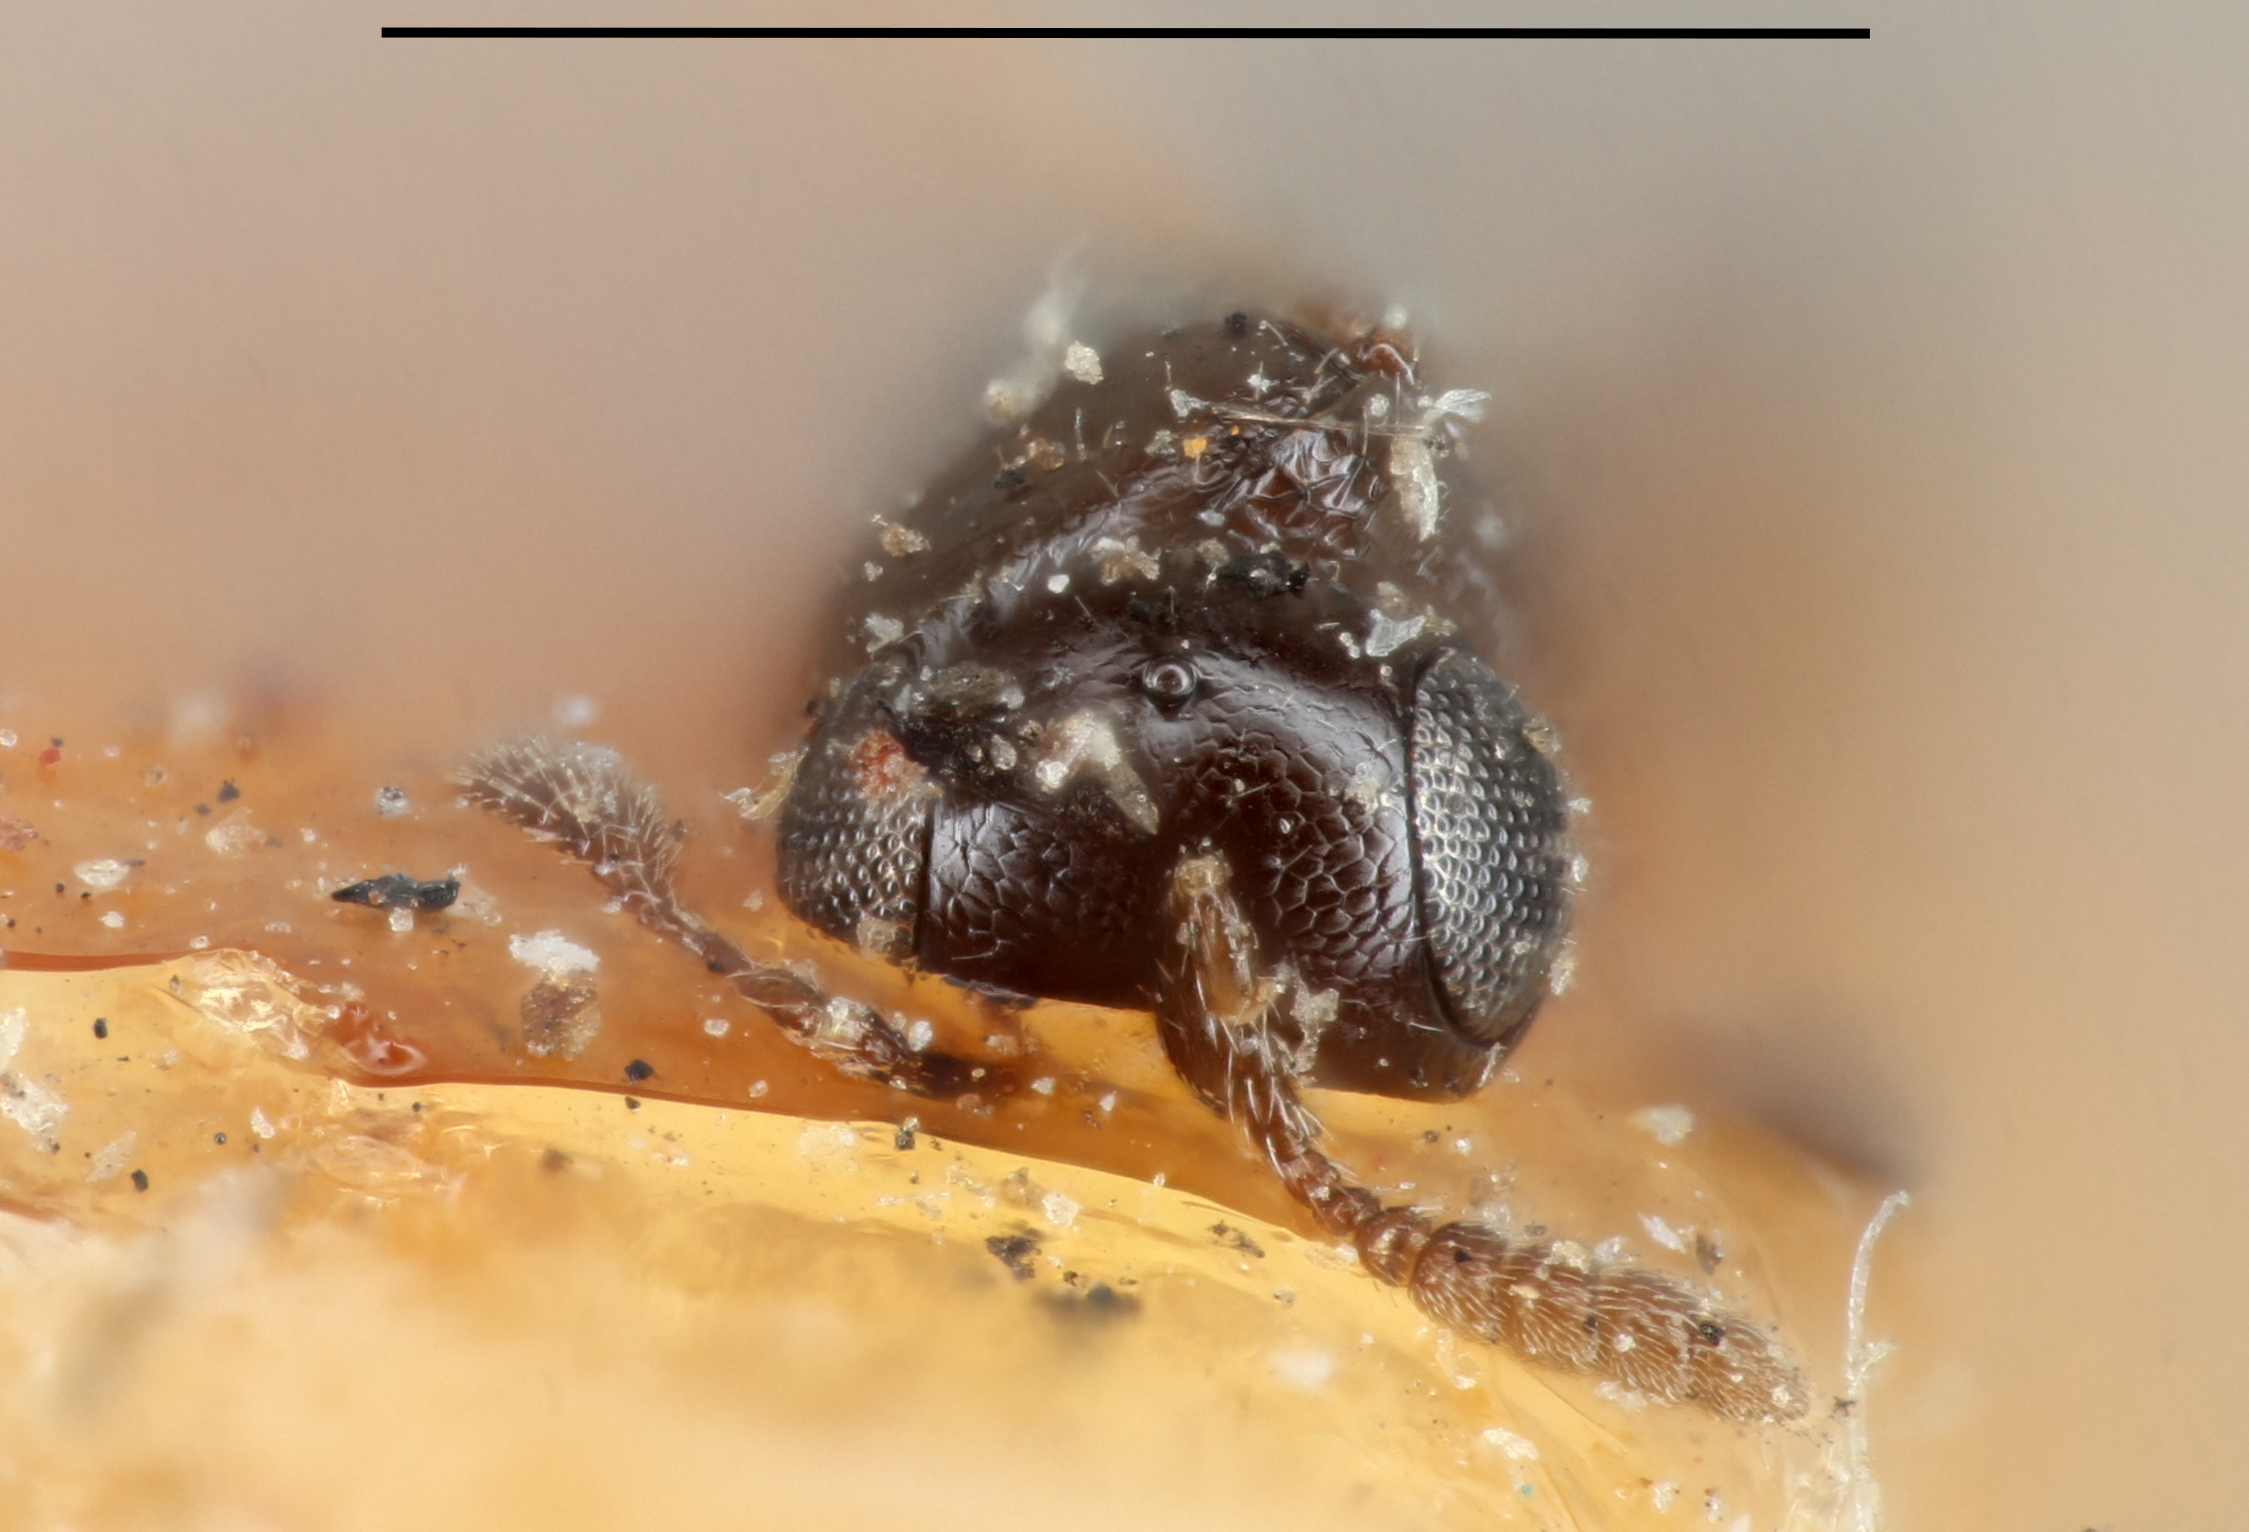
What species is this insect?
Telenomus maculipennis
